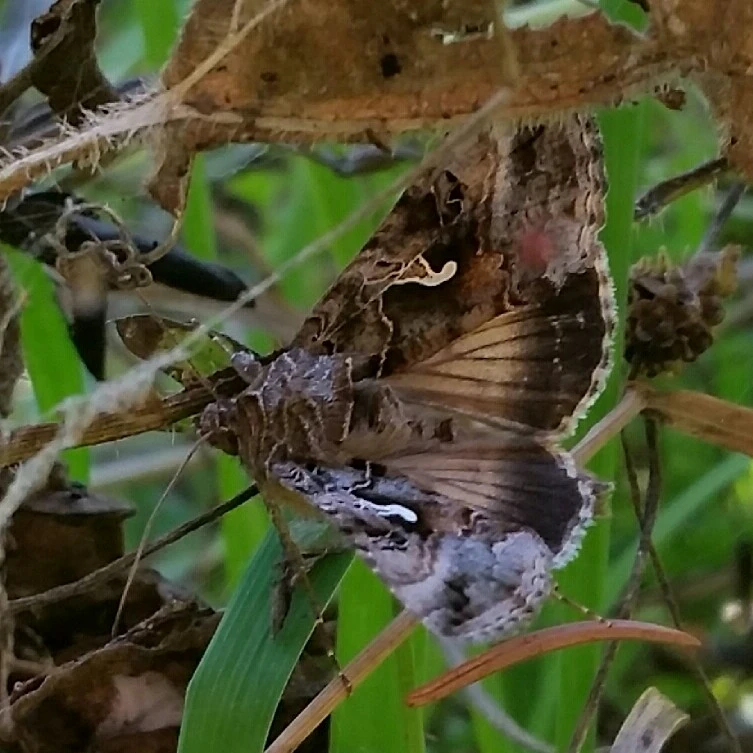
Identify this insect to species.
Autographa gamma
